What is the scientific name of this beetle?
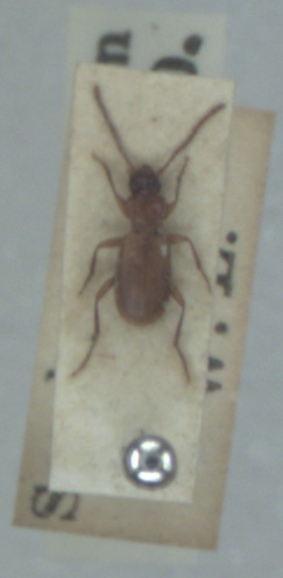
Trechoblemus micros
